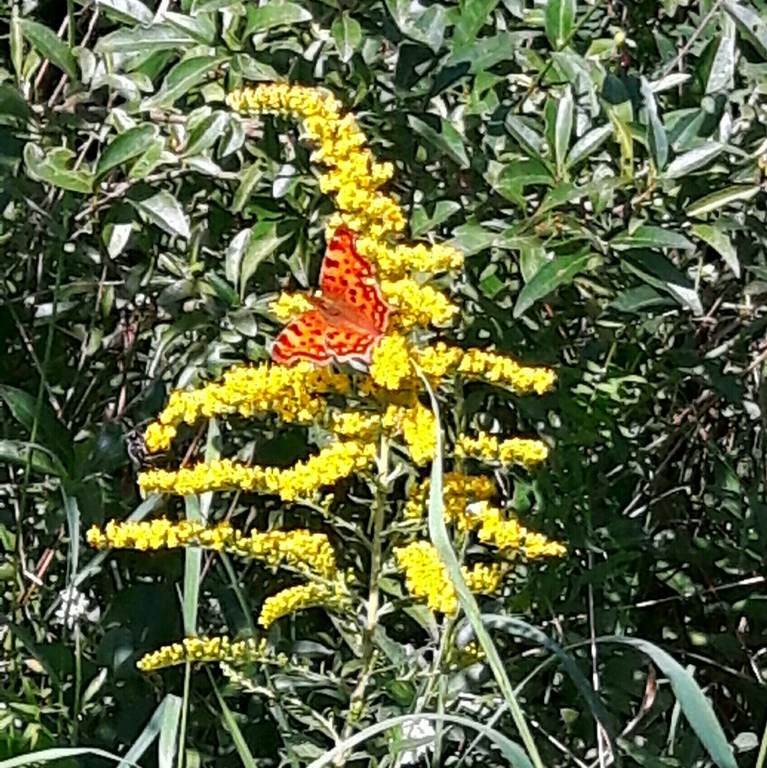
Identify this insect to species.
Polygonia c-album
